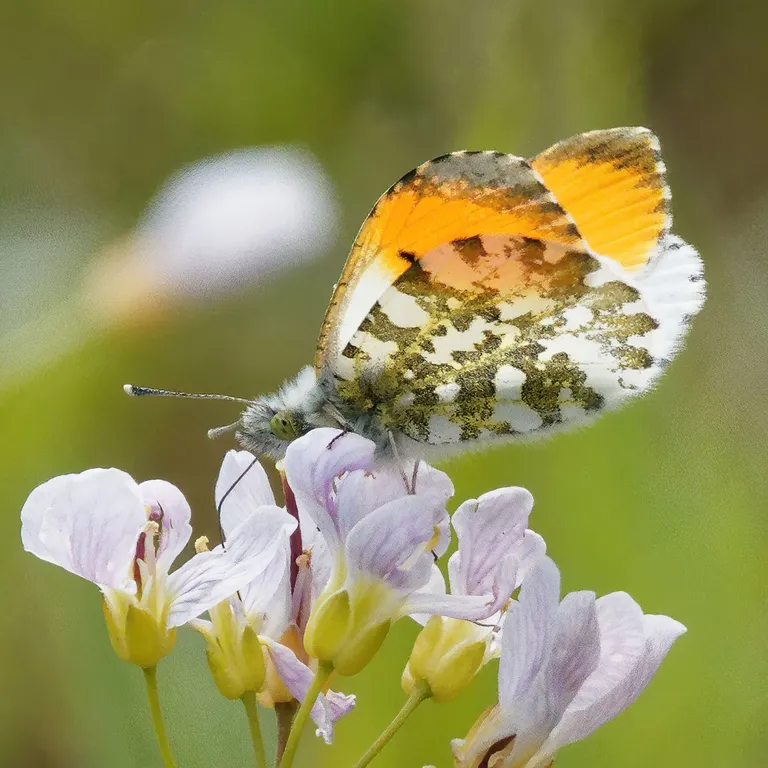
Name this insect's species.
Anthocharis cardamines
